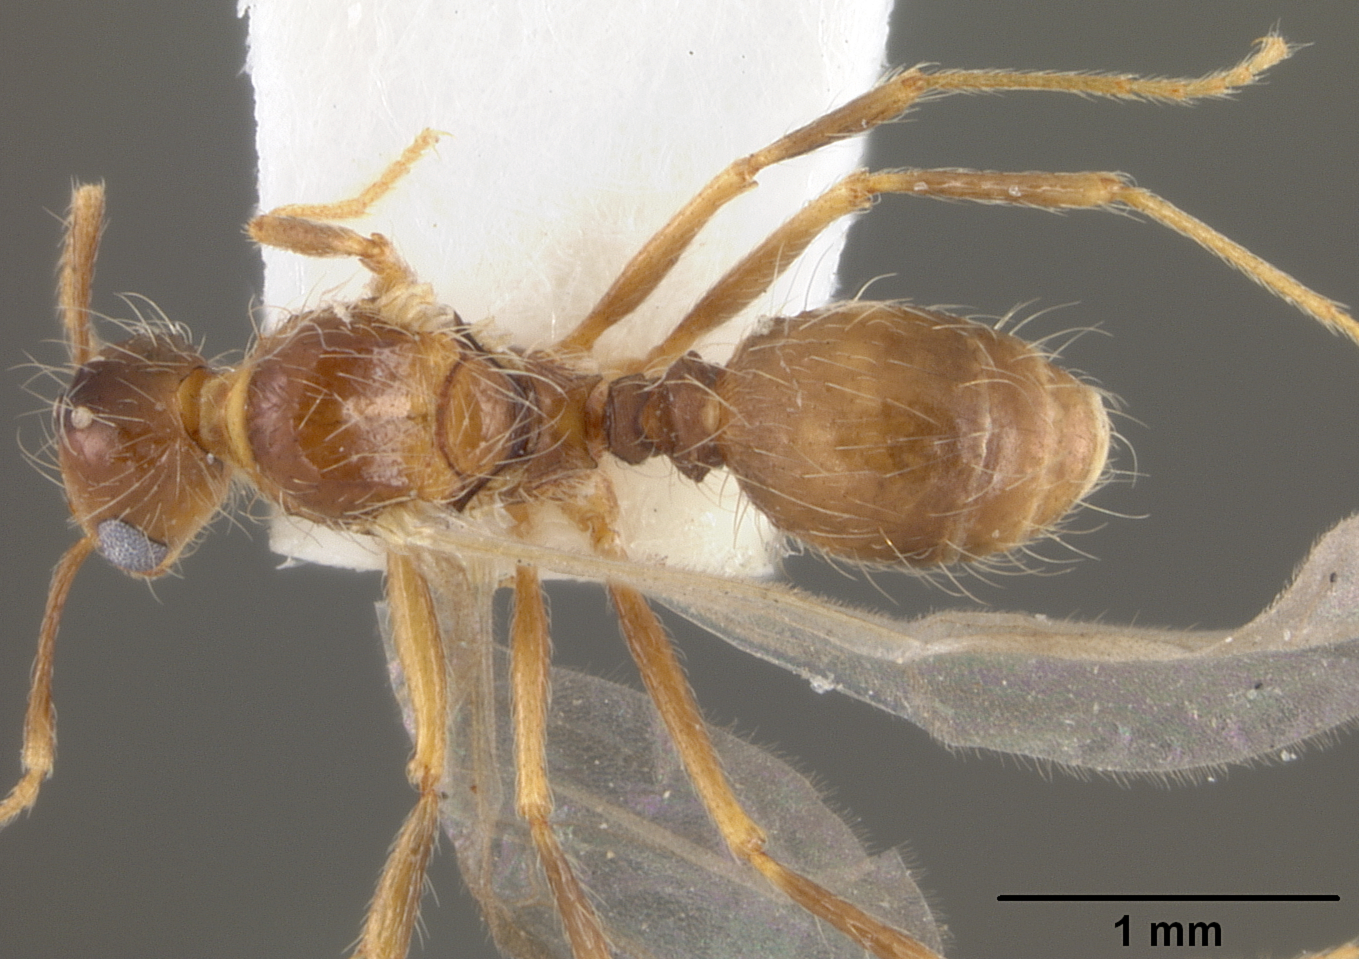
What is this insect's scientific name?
Eriopheidole symbiotica
